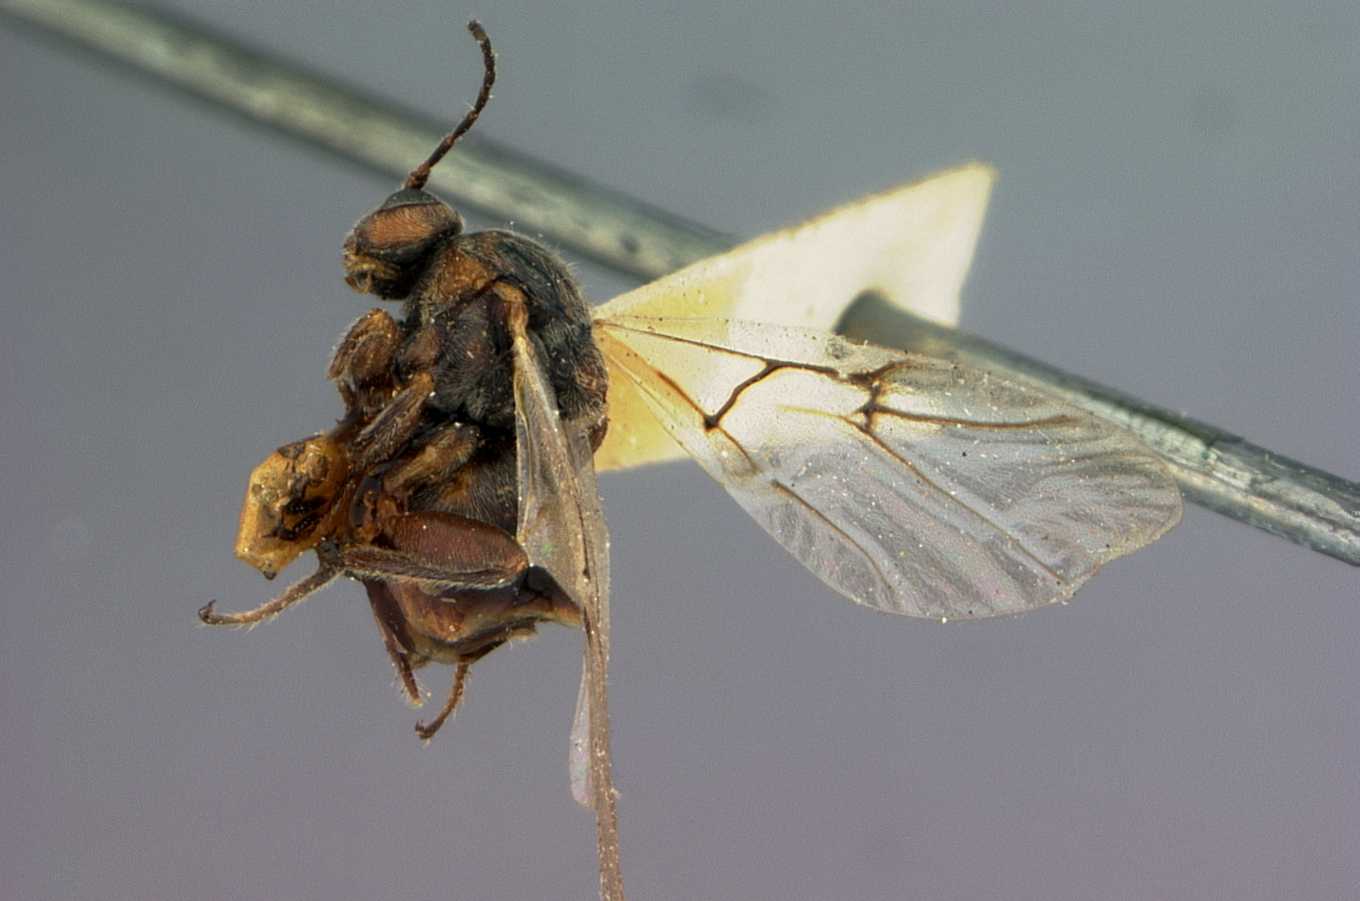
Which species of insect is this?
Holcaspis bassetti
